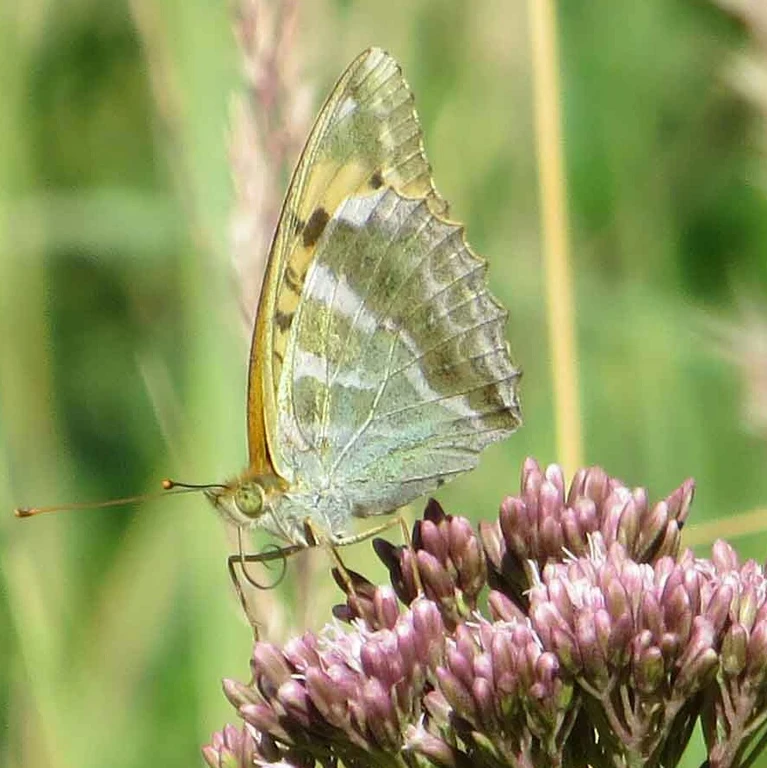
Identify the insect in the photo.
Argynnis paphia
